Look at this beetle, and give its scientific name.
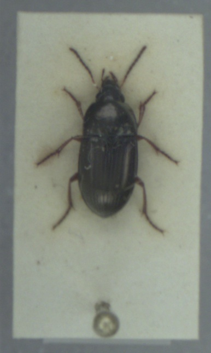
Amara familiaris
